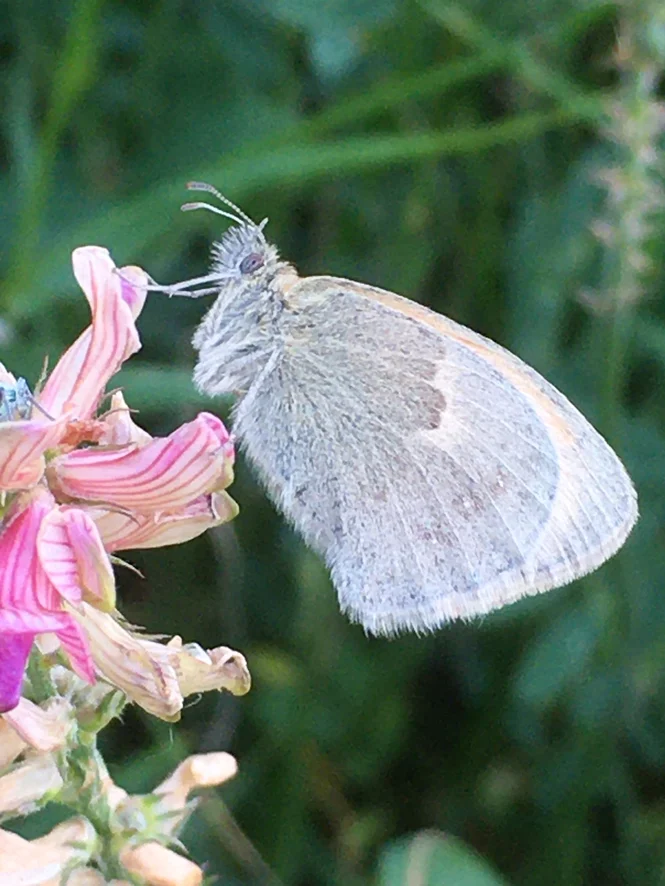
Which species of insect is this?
Coenonympha pamphilus
